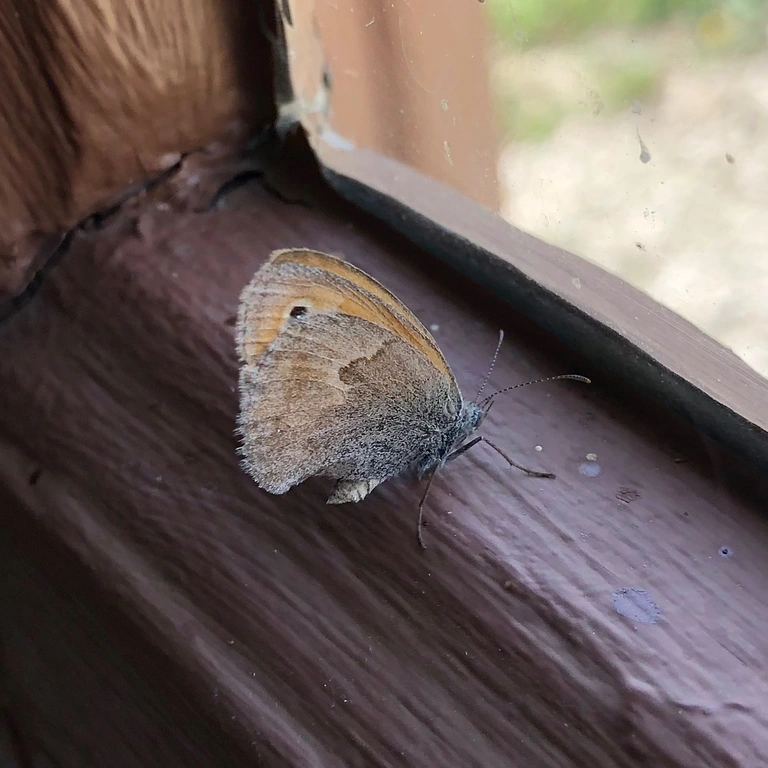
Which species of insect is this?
Coenonympha pamphilus
